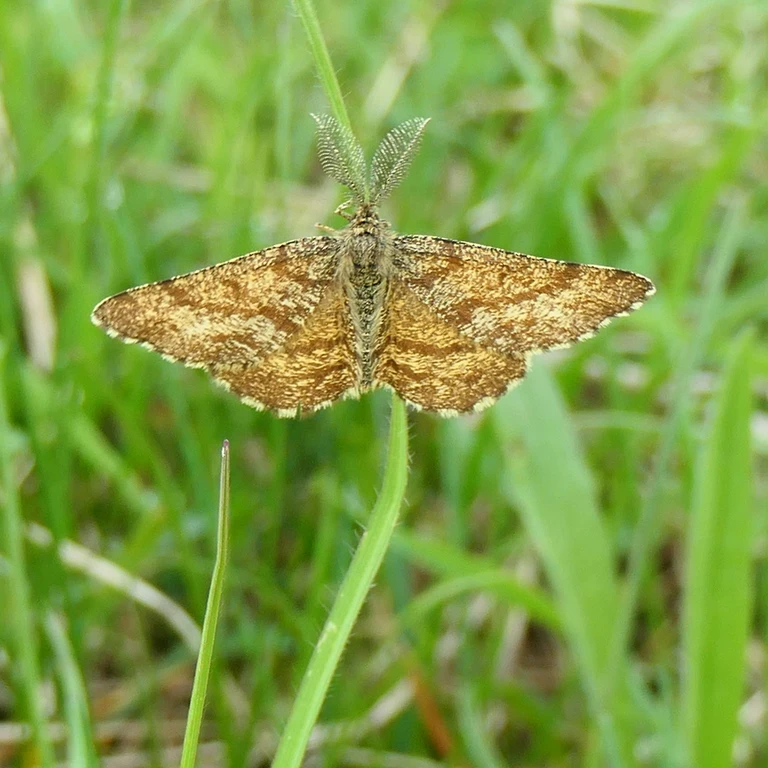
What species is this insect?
Ematurga atomaria
